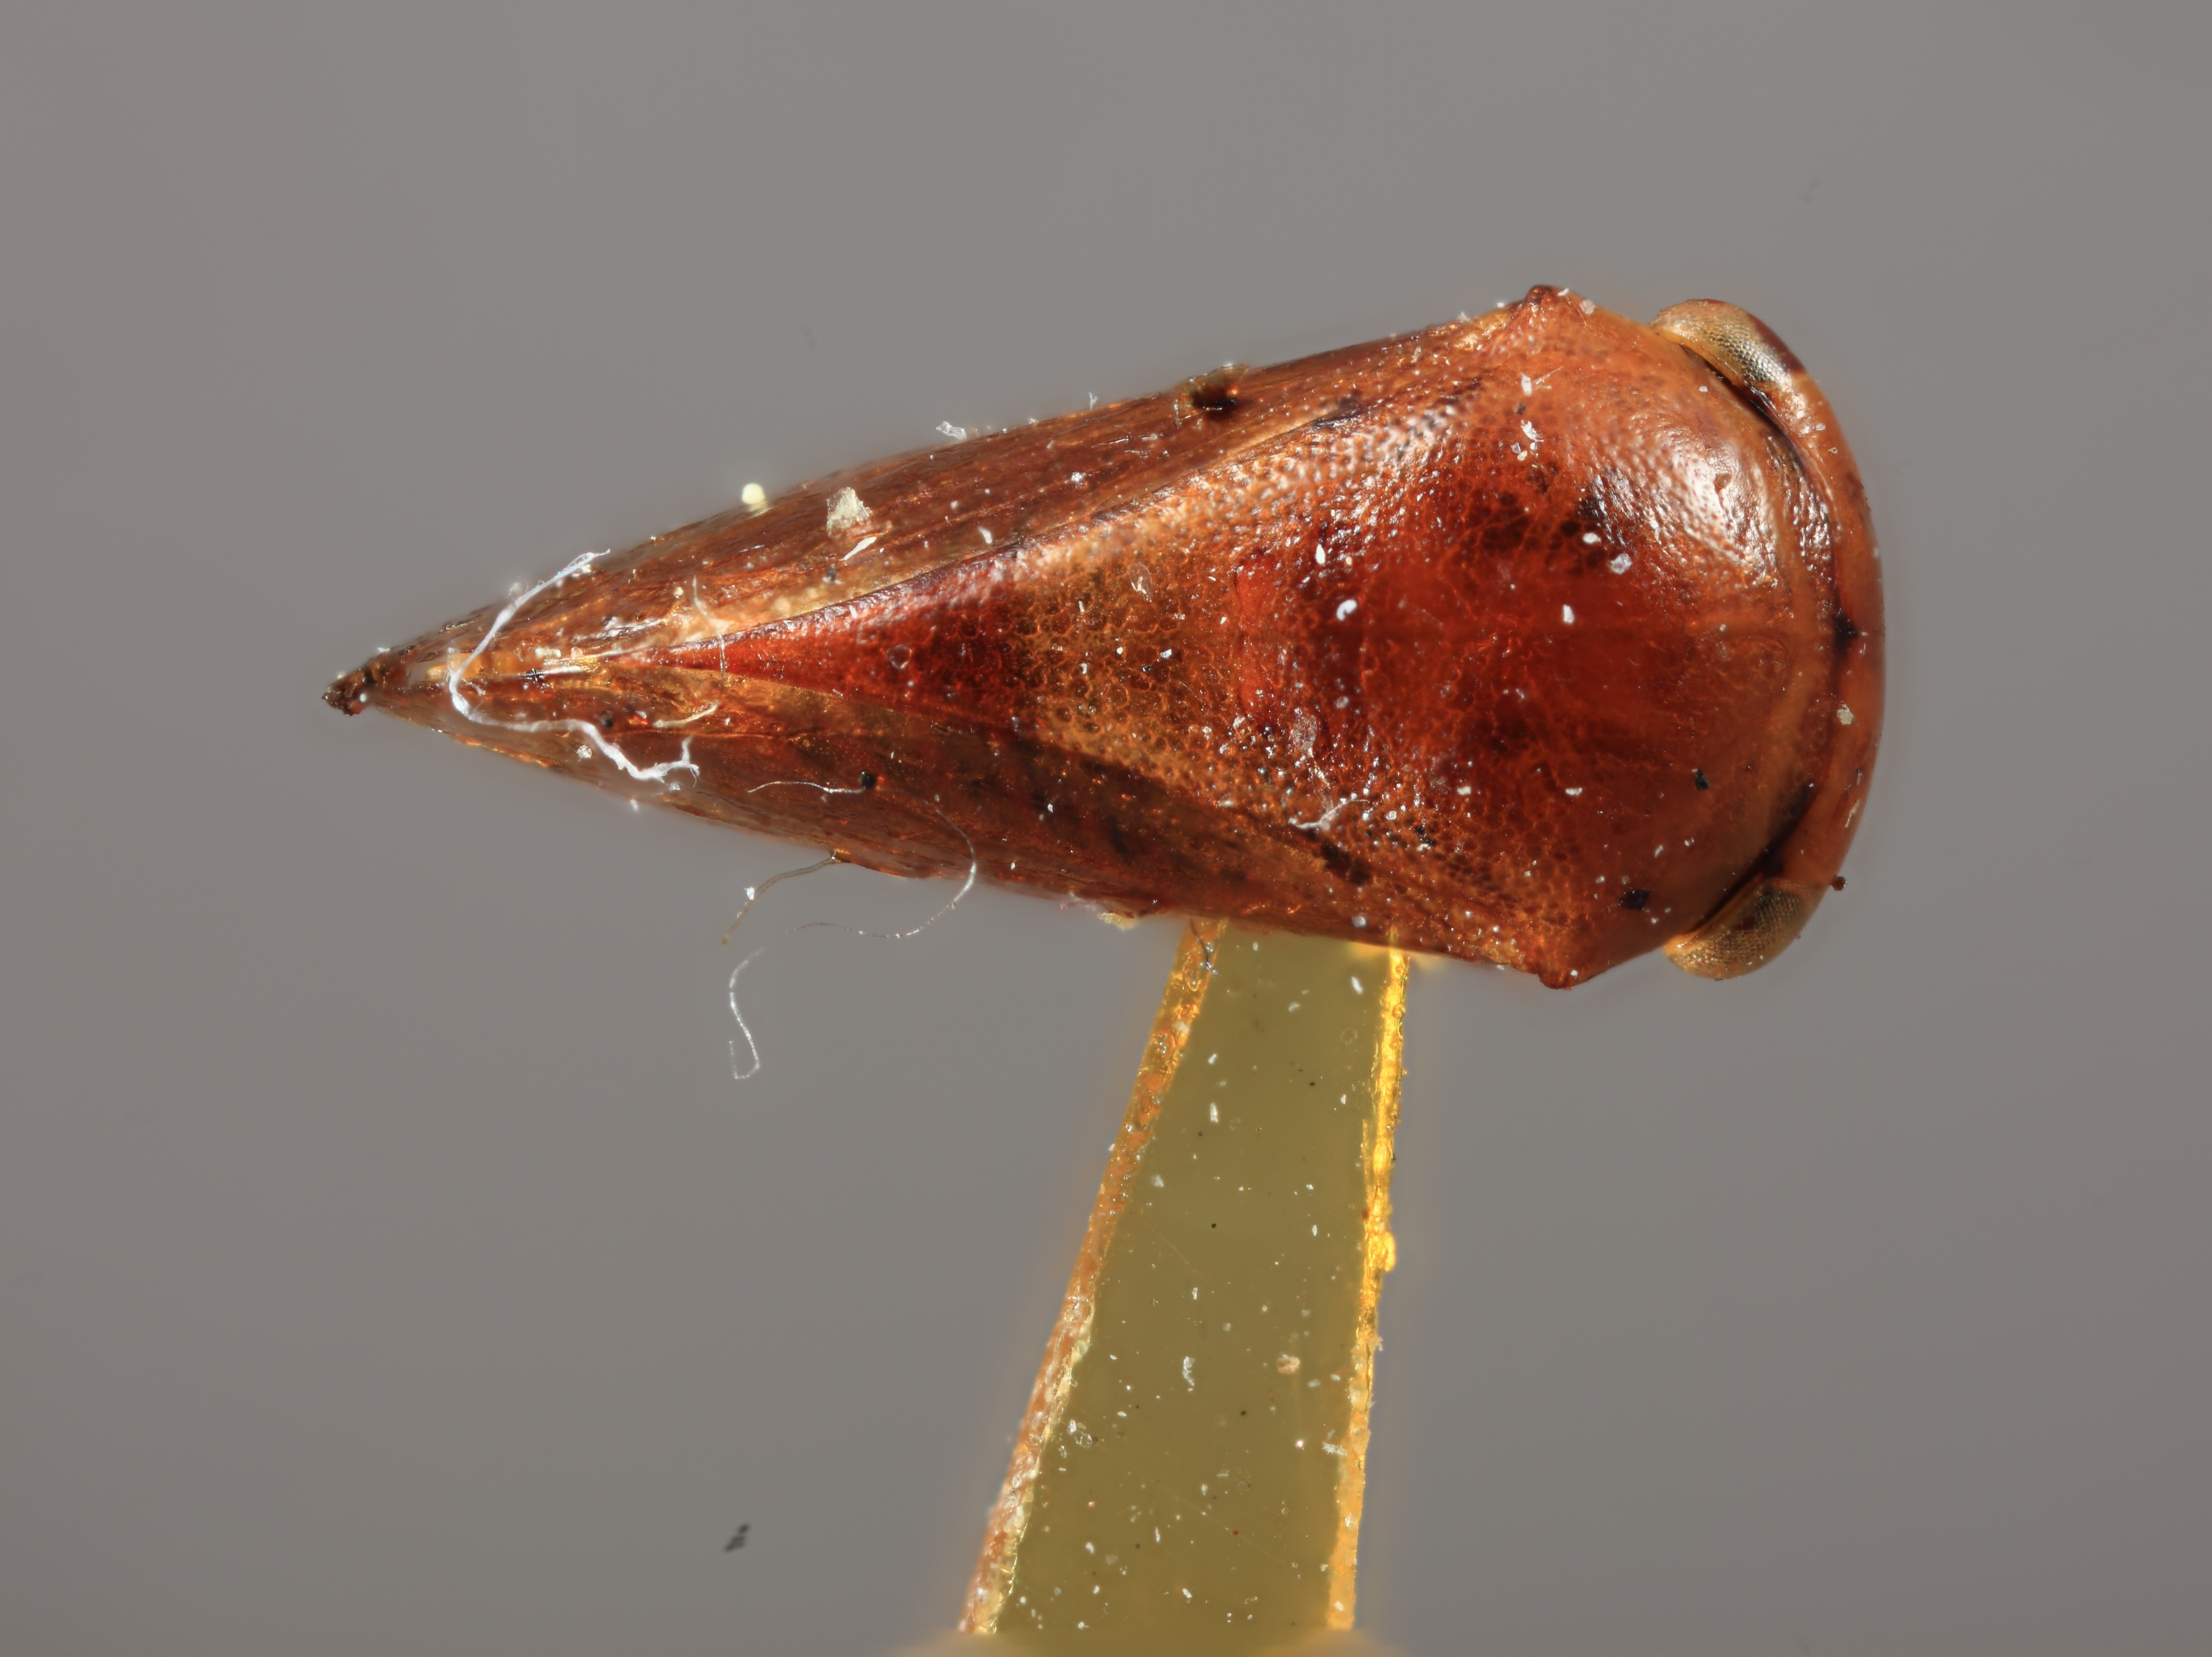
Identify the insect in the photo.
Brachytalis fuscus
